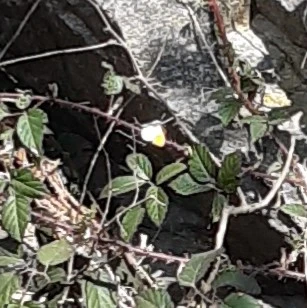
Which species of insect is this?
Anthocharis cardamines
